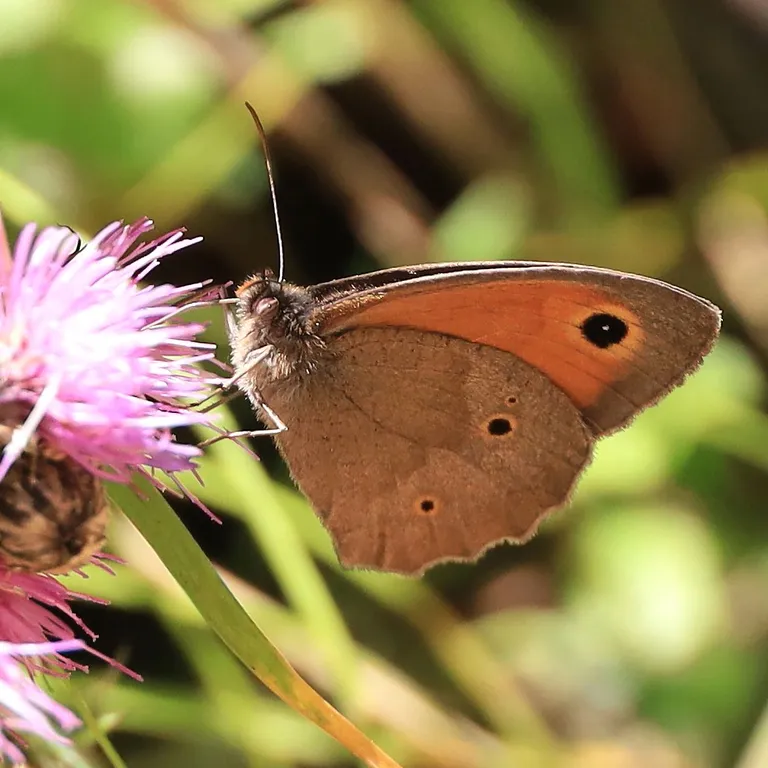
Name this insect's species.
Maniola jurtina
